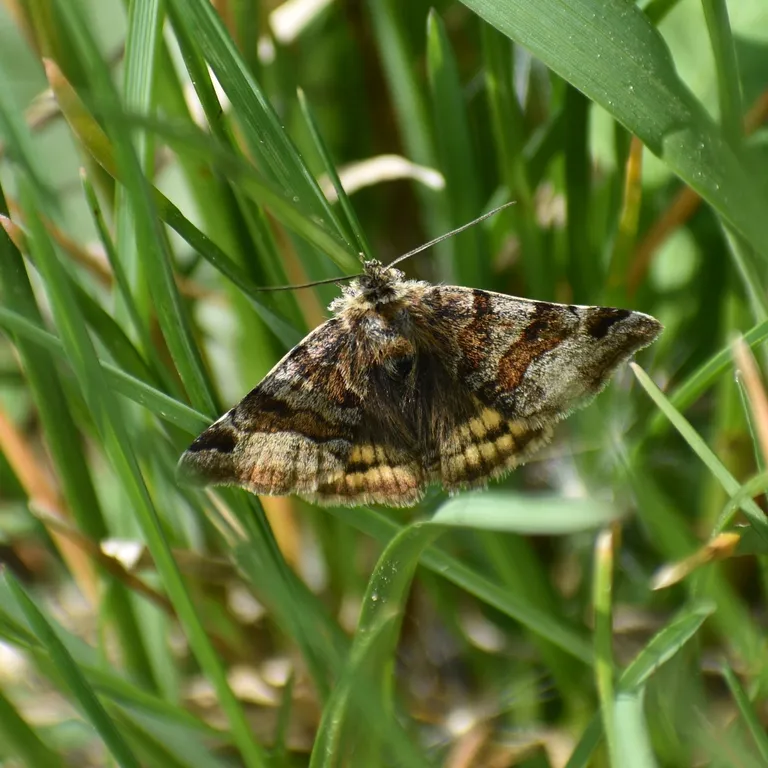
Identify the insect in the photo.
Euclidia glyphica
